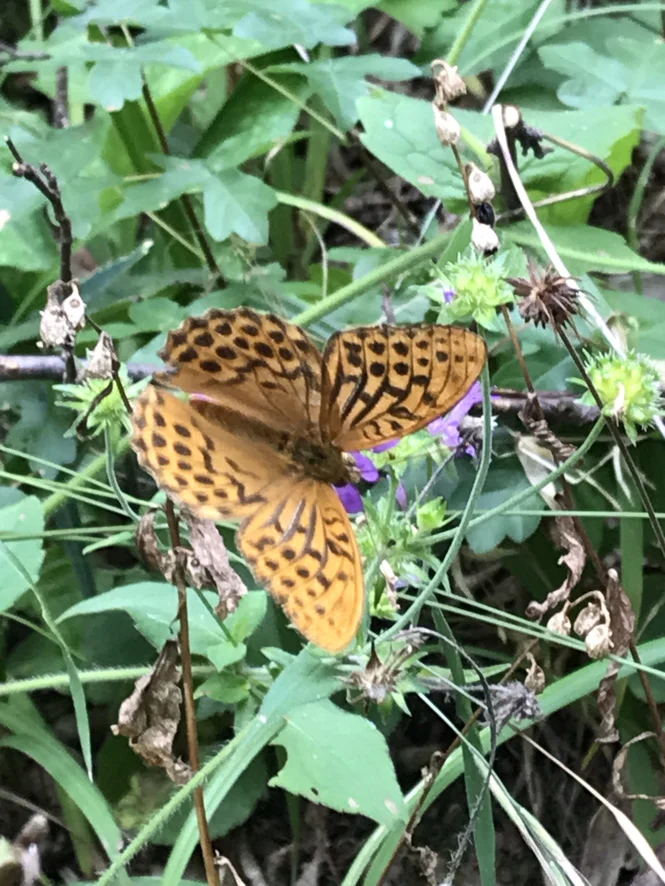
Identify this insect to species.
Argynnis paphia
